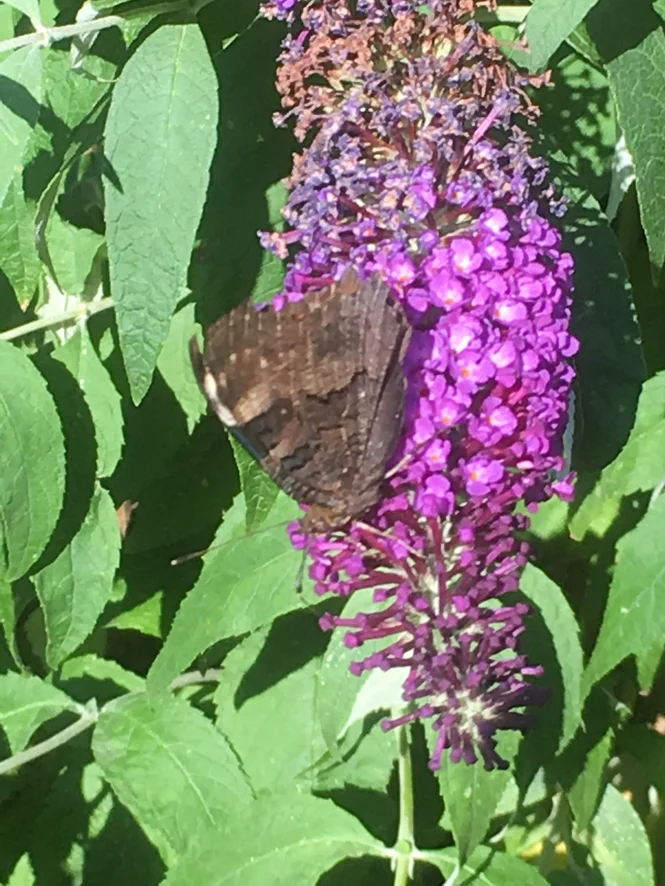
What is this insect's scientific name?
Aglais io
